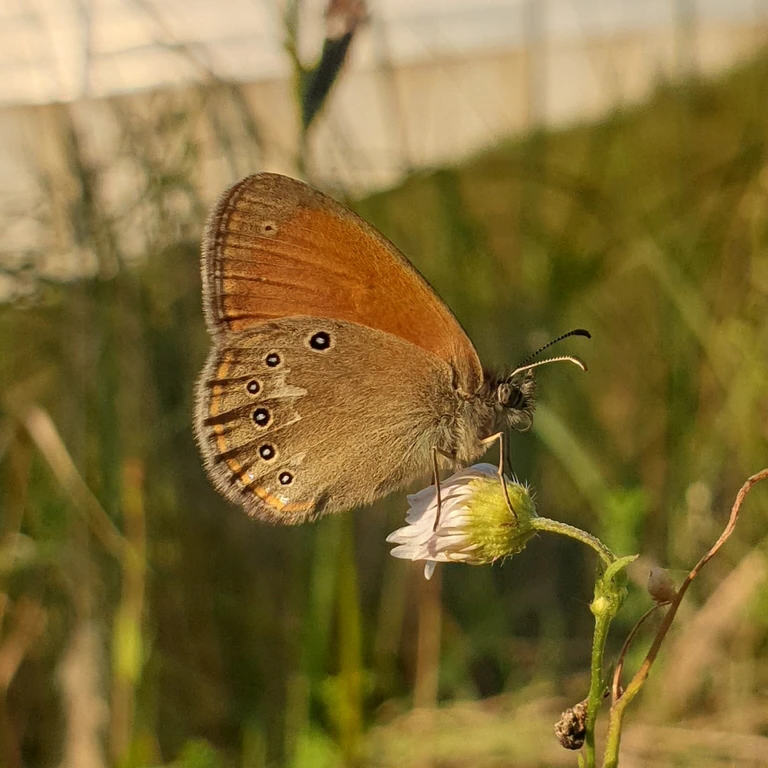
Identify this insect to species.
Coenonympha glycerion (also Coenonympha iphis)
